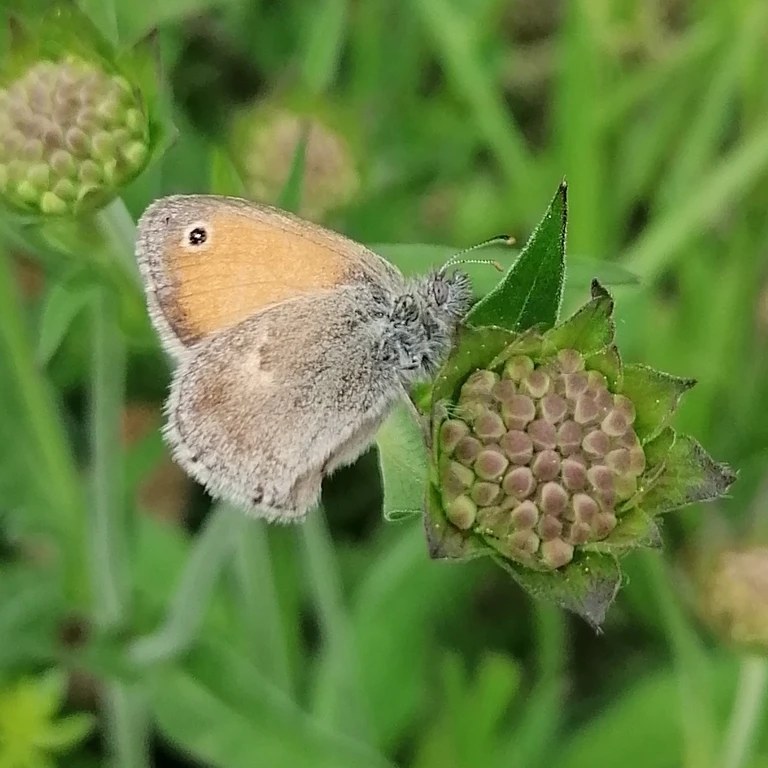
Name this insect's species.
Coenonympha pamphilus
